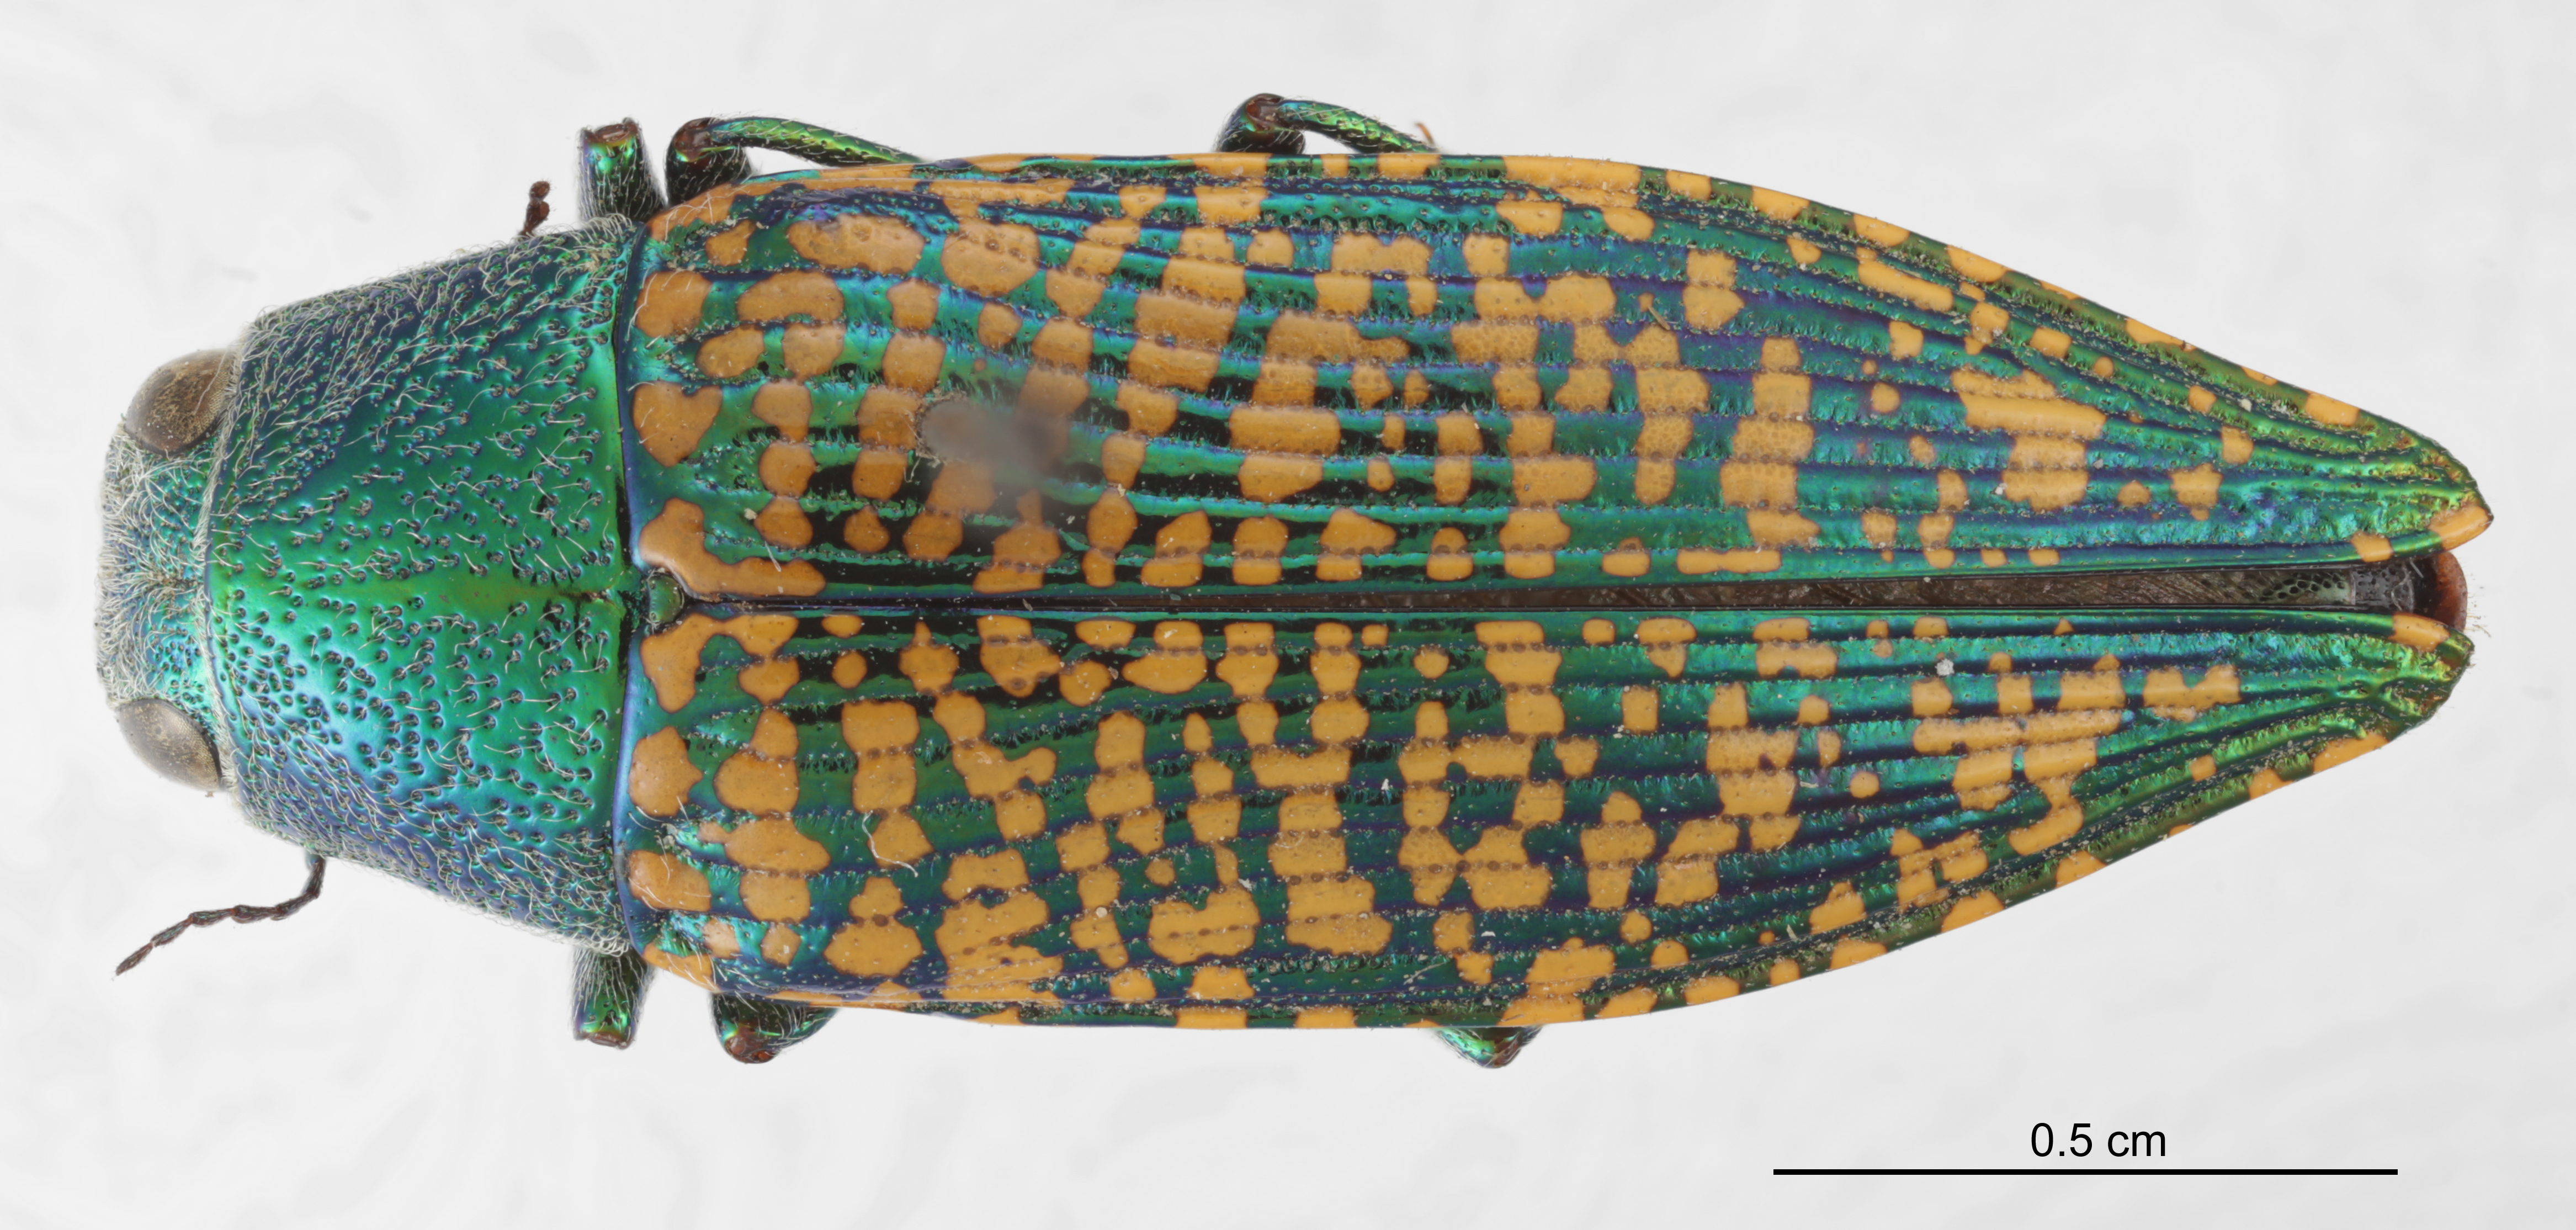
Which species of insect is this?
Buprestis confluenta
